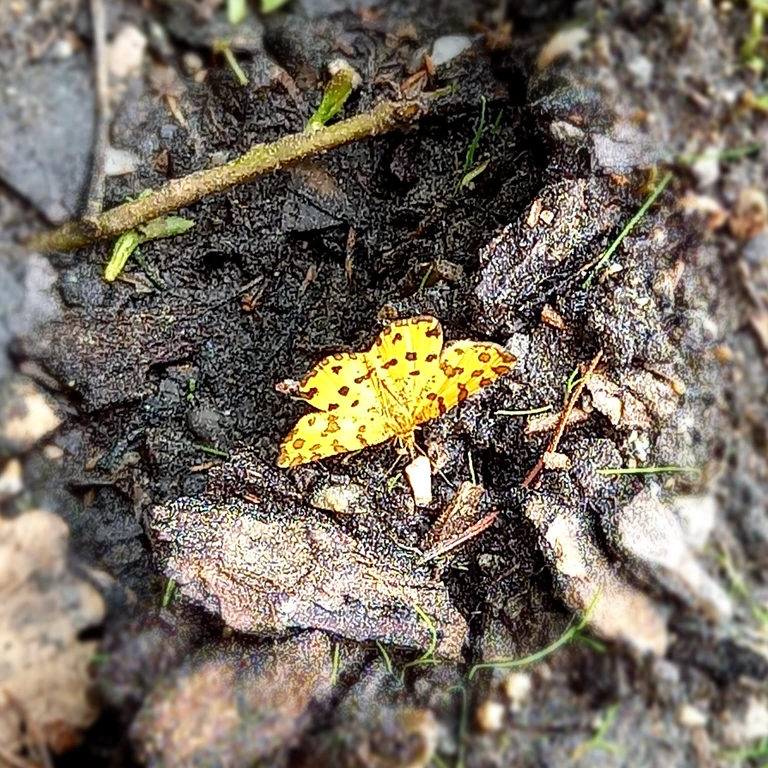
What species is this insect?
Pseudopanthera macularia
